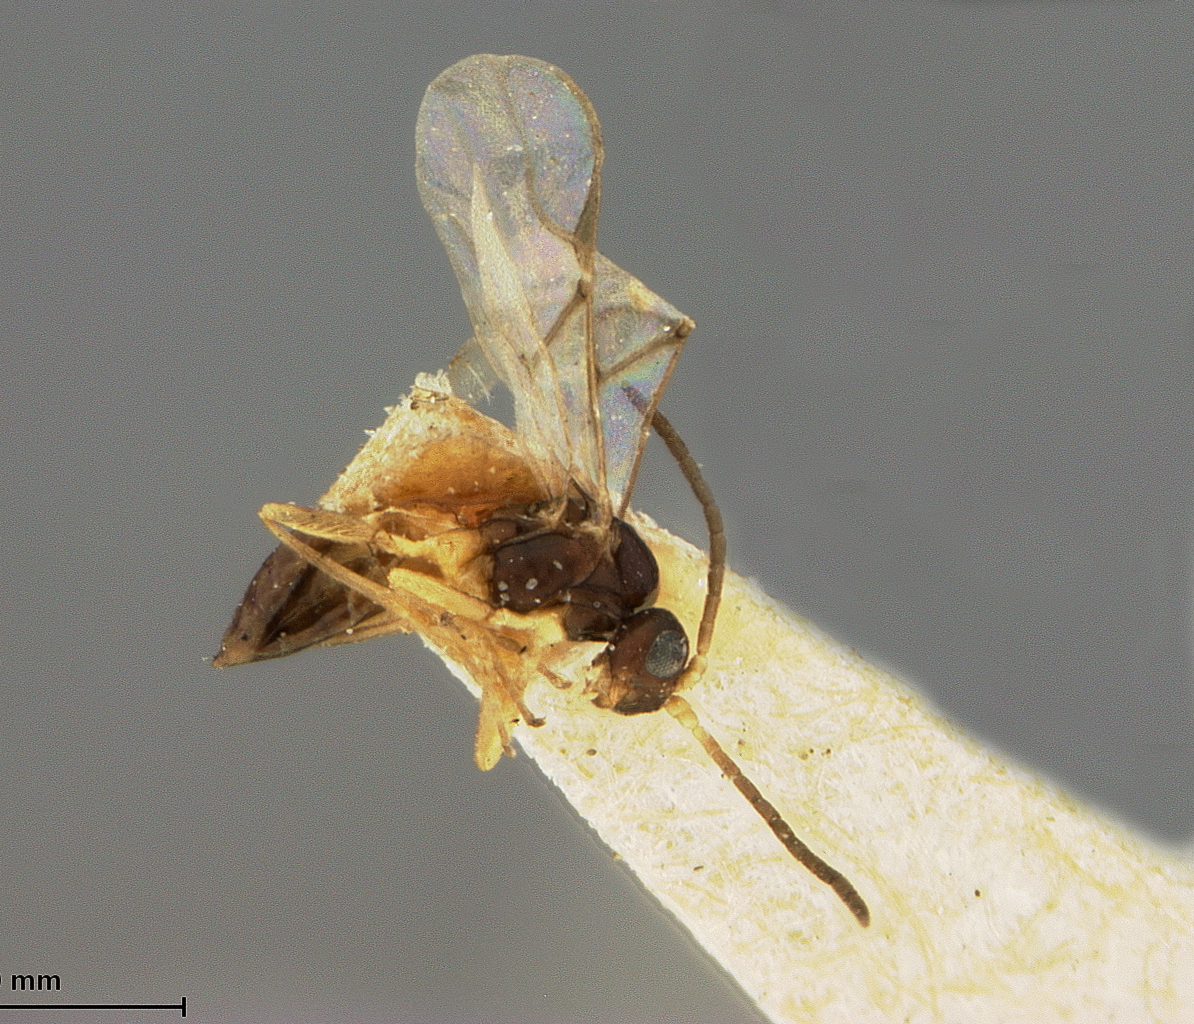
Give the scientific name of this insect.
Lipolexis fuscuicornis
